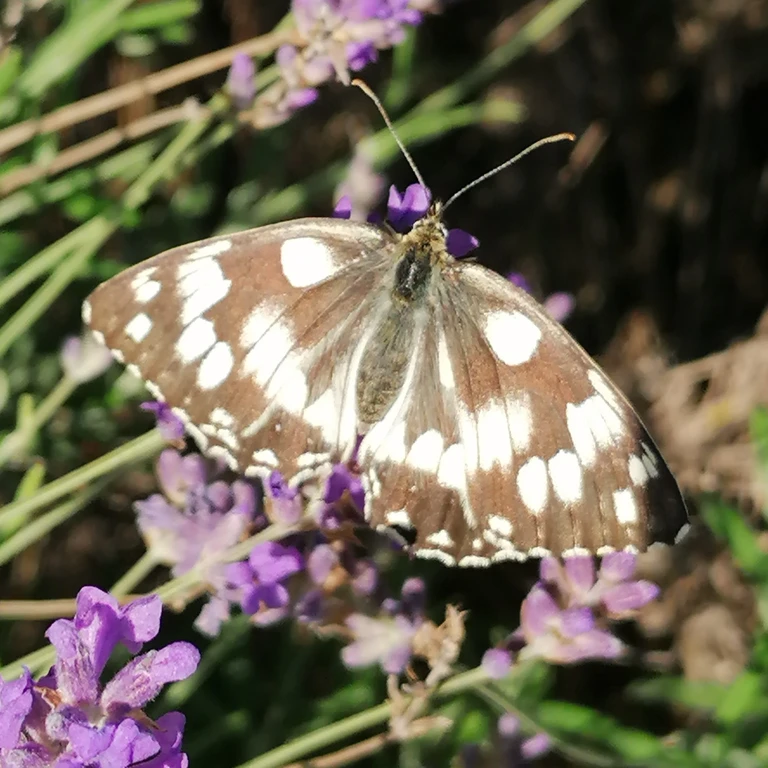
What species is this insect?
Melanargia galathea
